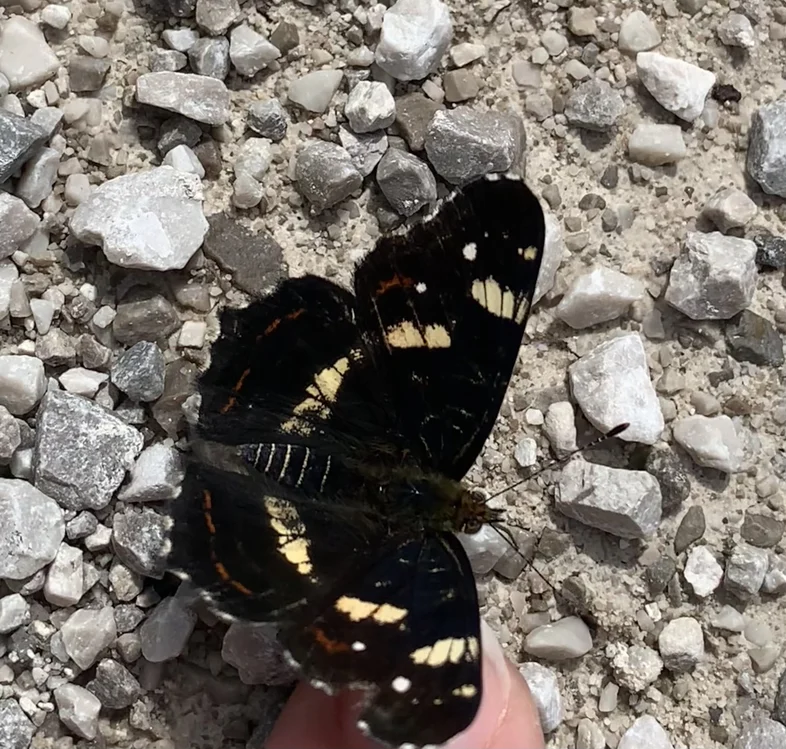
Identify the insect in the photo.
Araschnia levana
